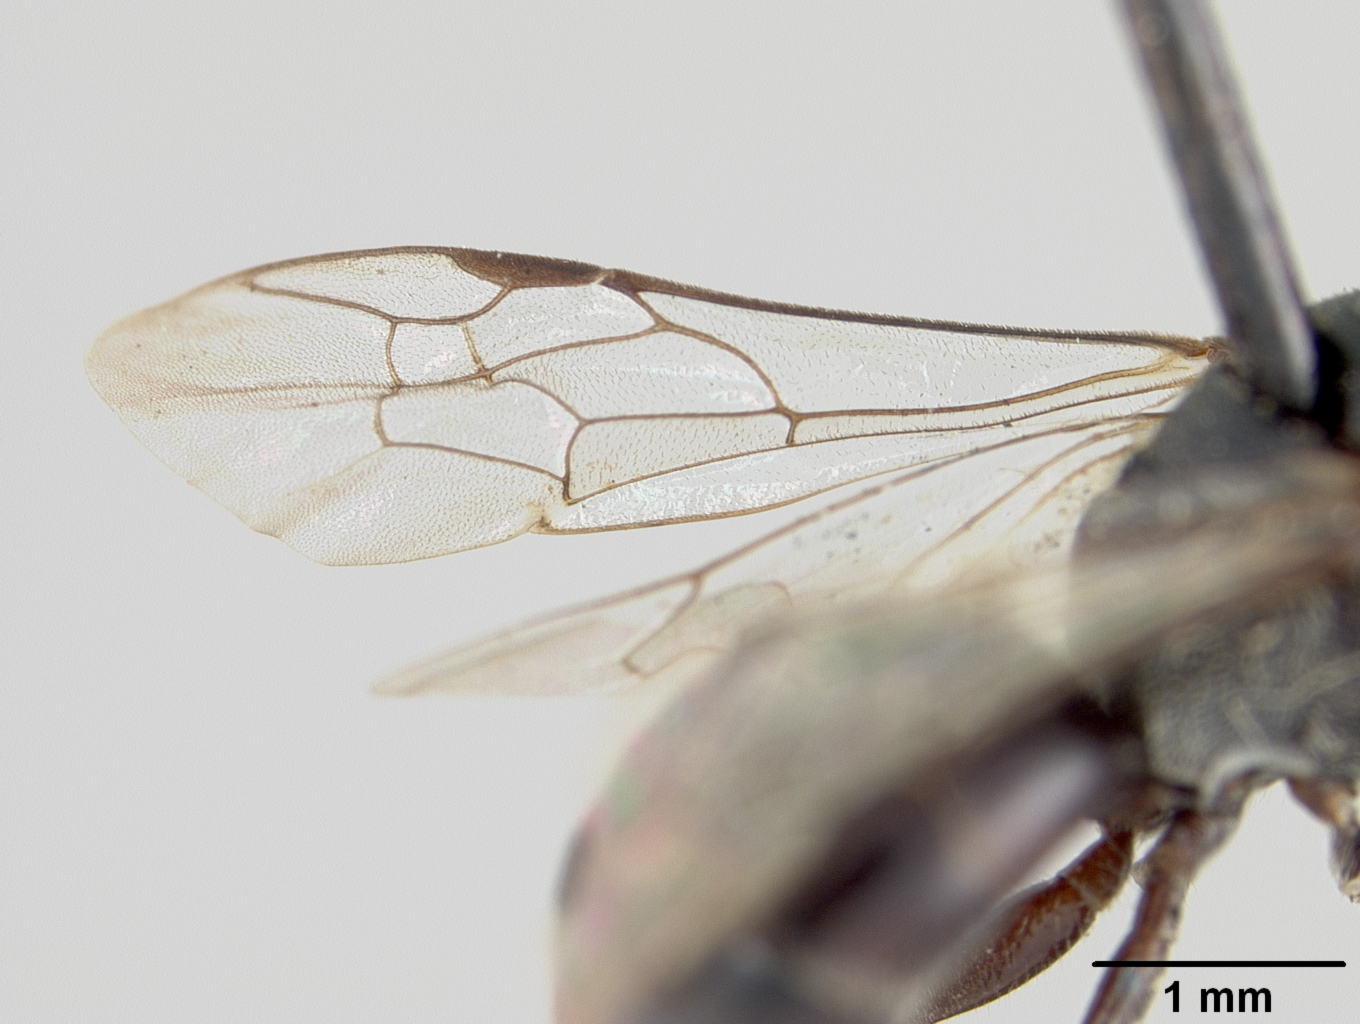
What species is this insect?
Prosopis tagala
